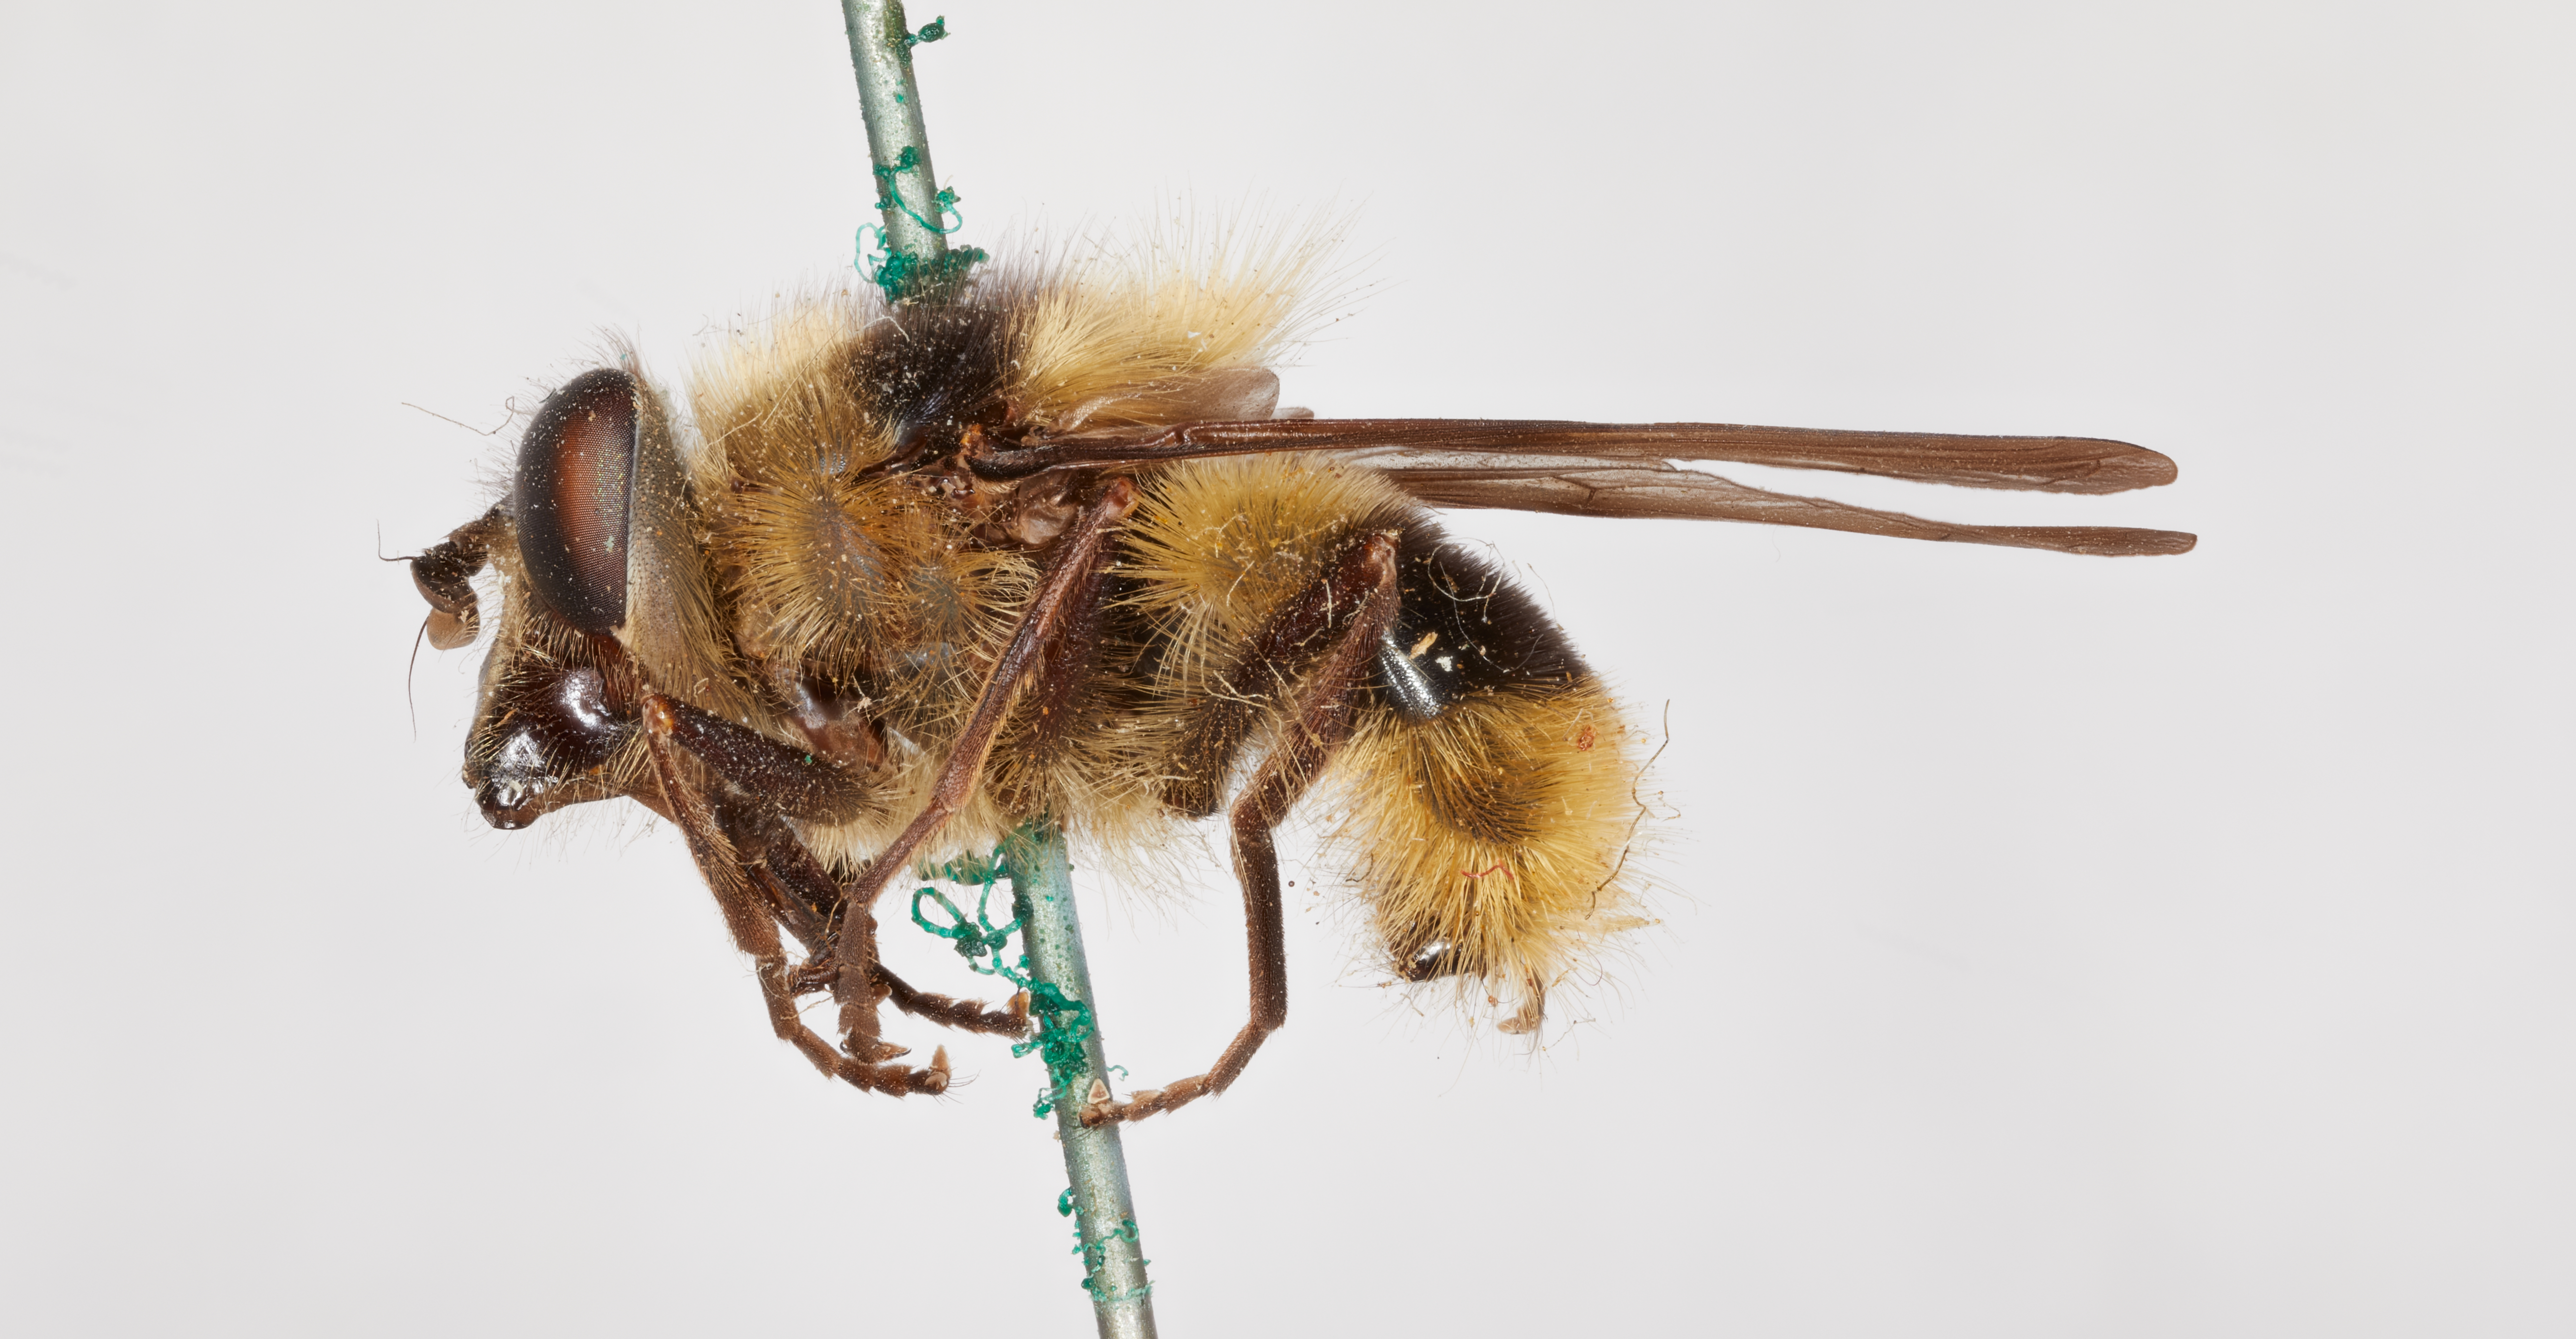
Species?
Brachymyia nigripes
